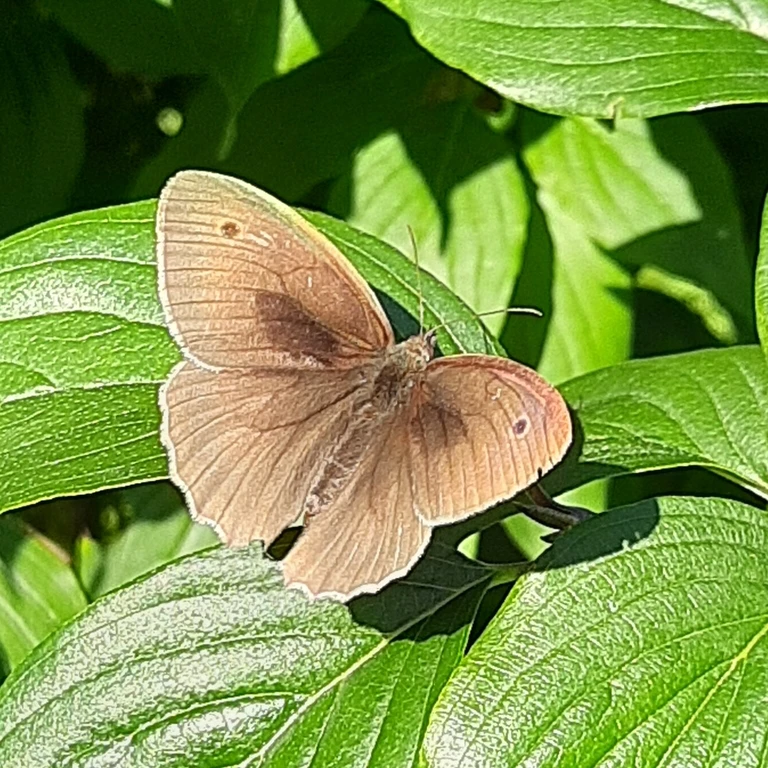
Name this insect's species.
Maniola jurtina
